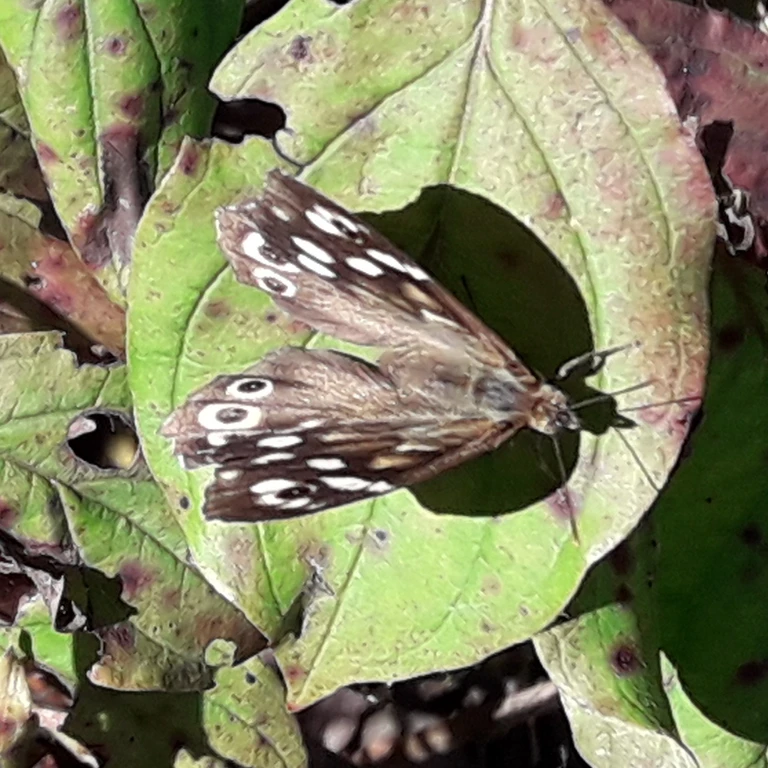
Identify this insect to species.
Pararge aegeria
